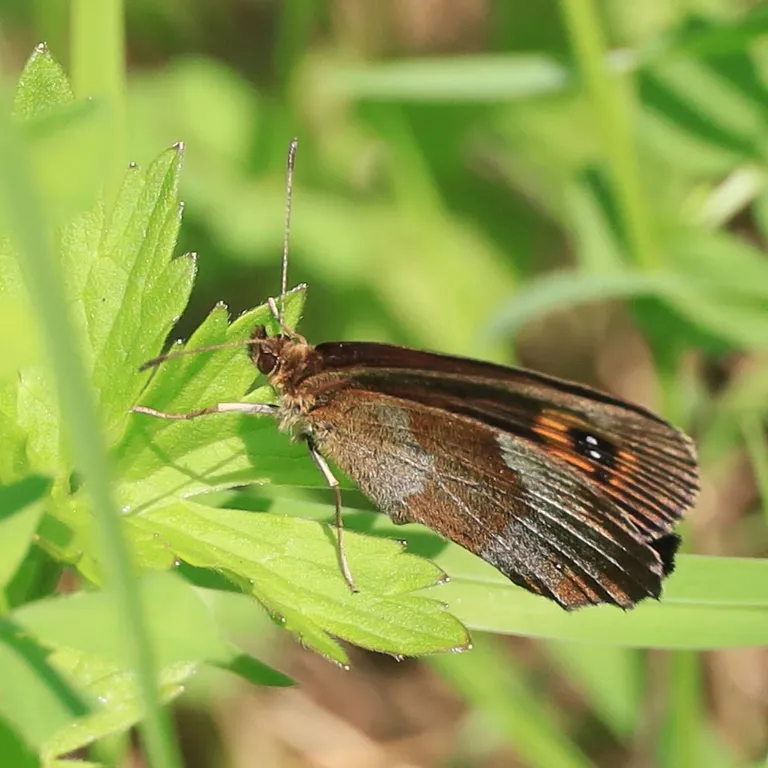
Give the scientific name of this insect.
Erebia aethiops
